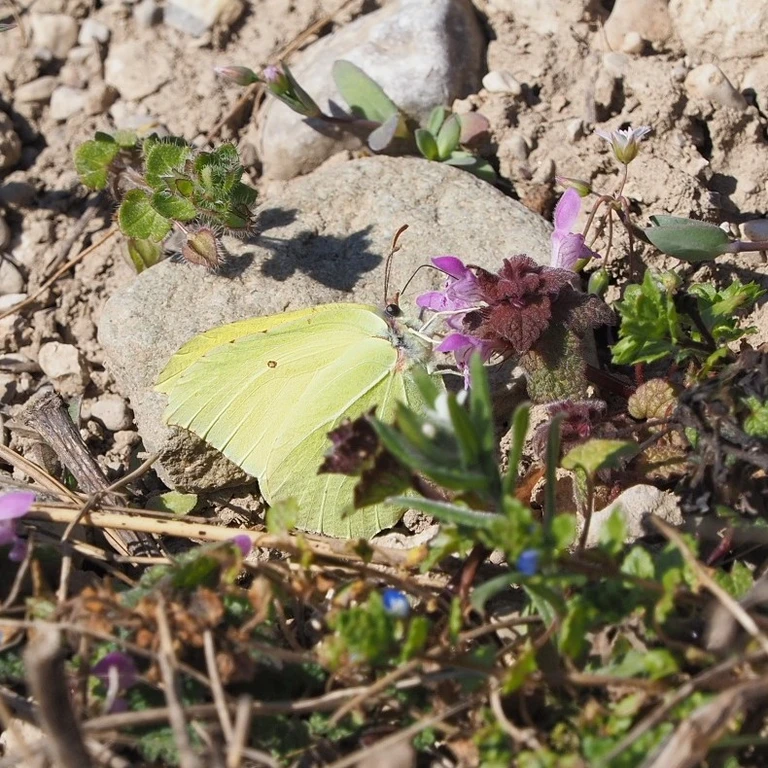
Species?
Gonepteryx rhamni
